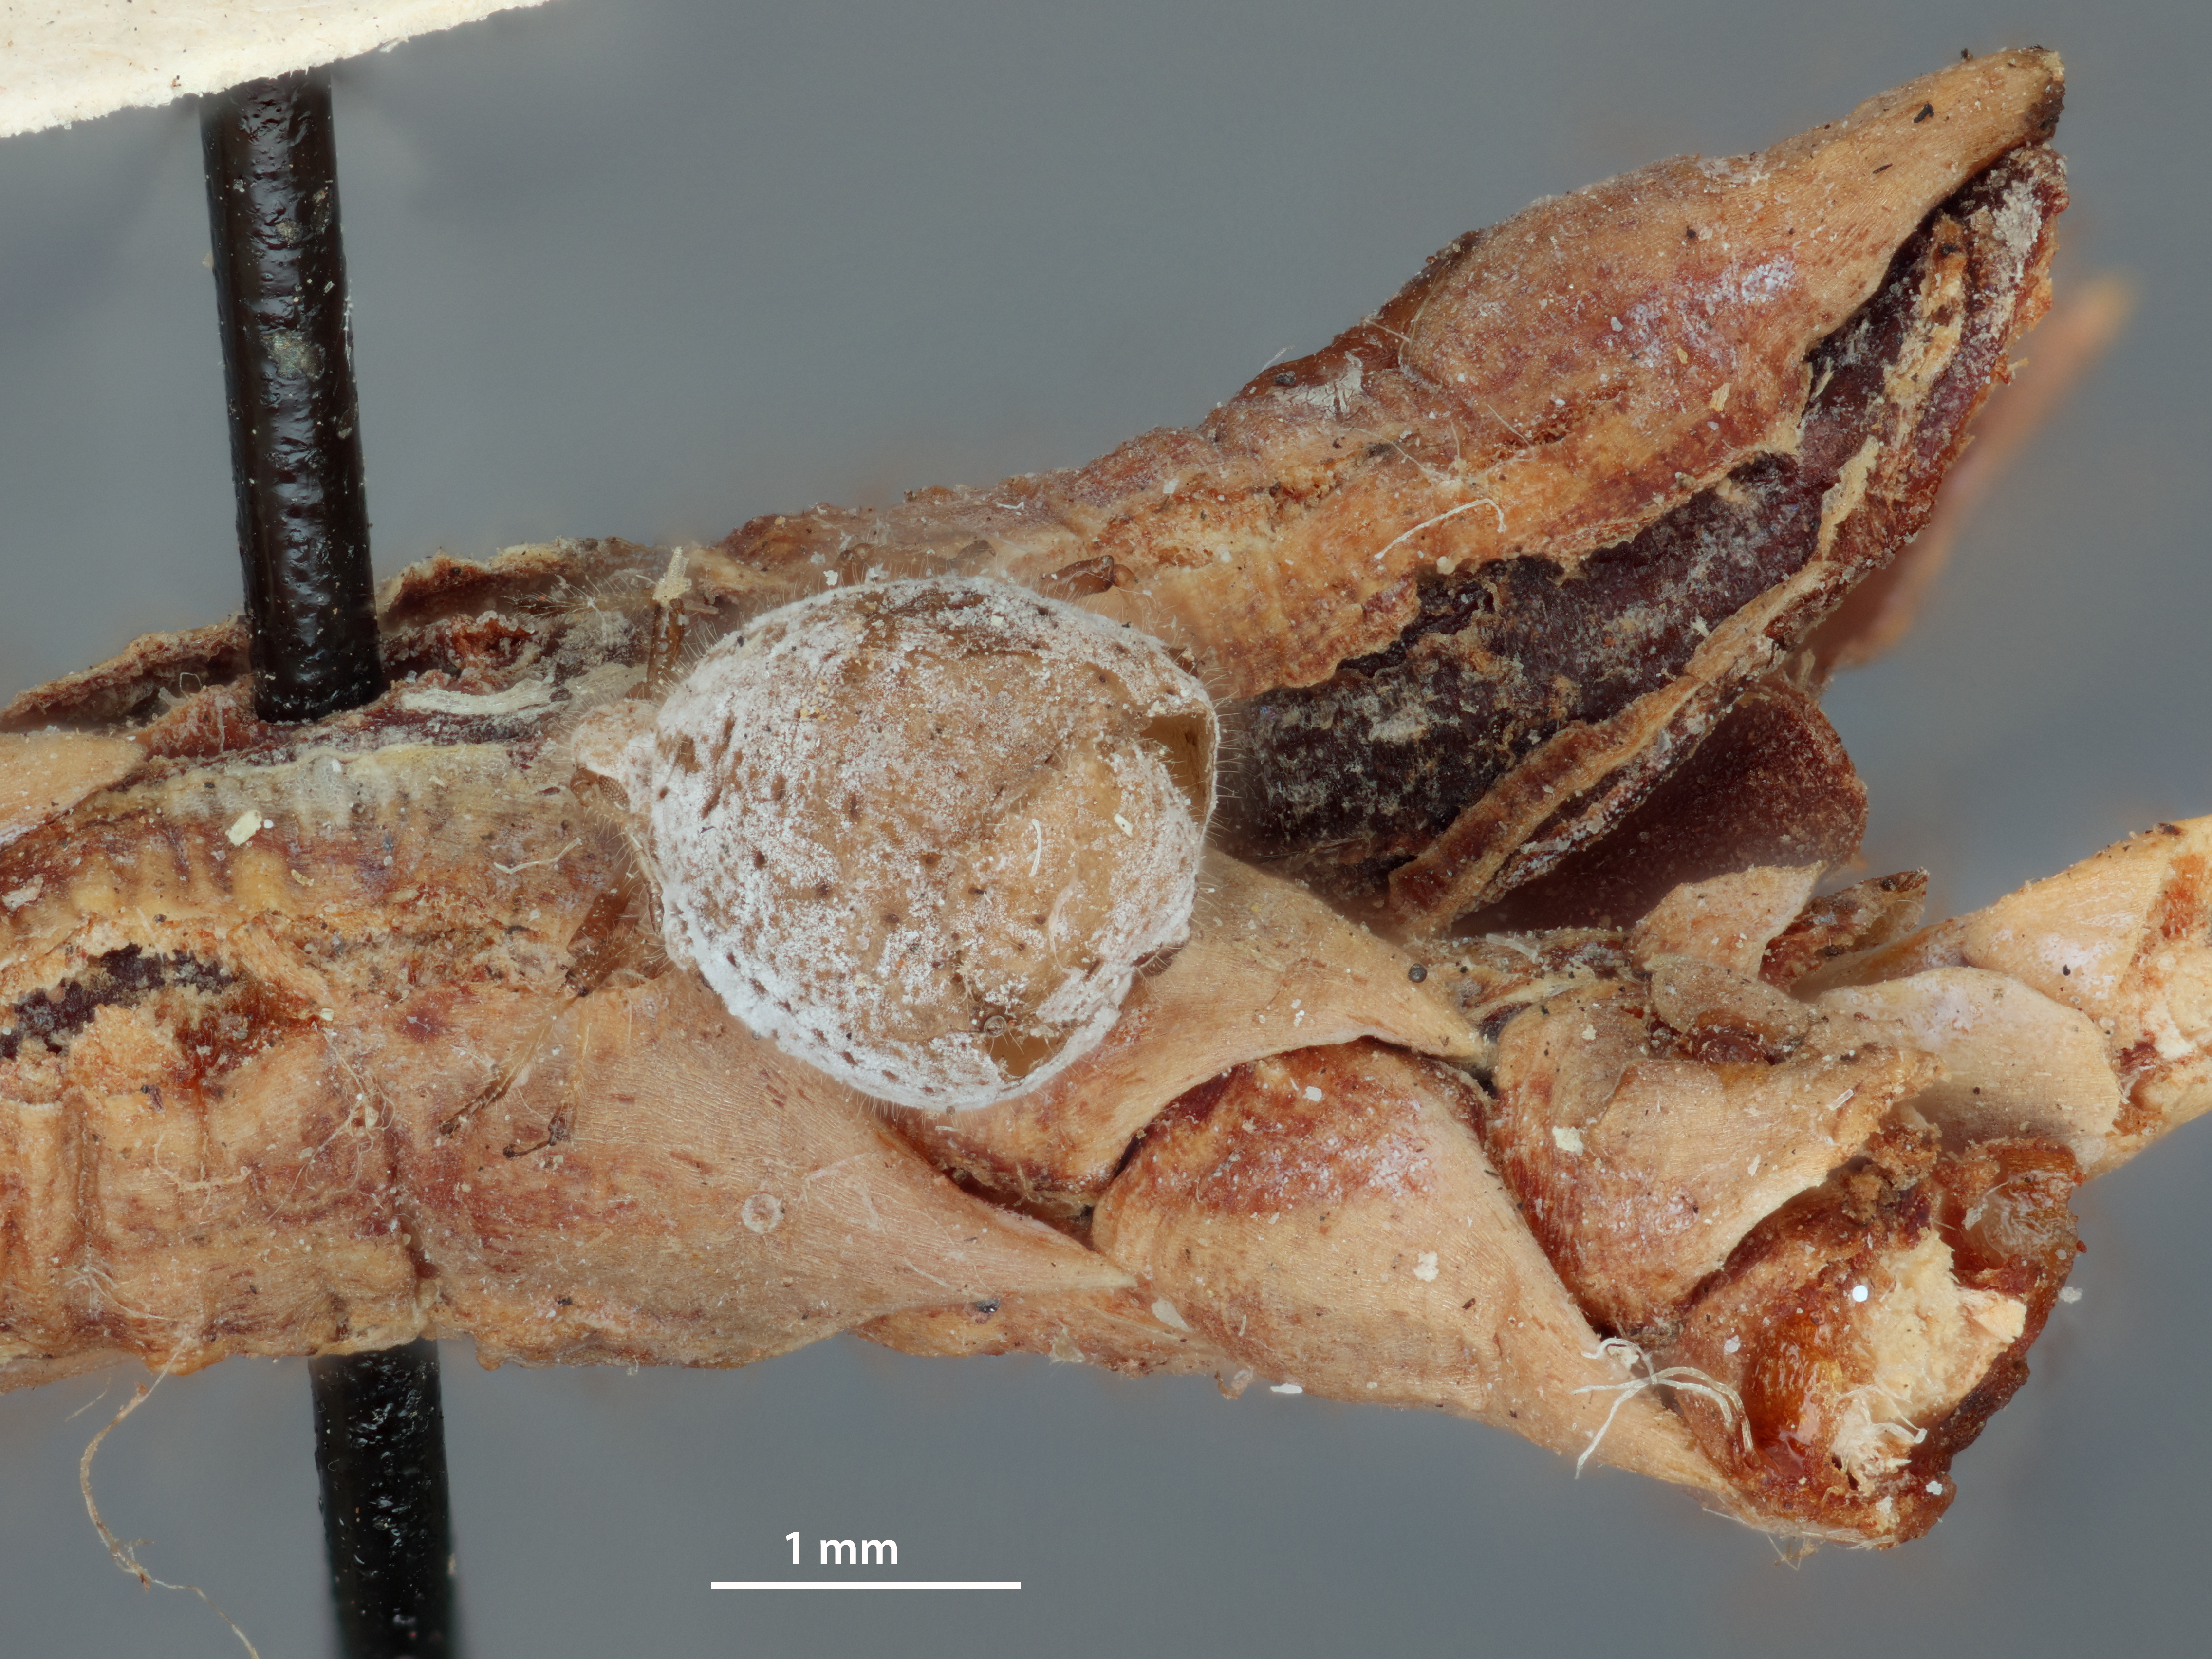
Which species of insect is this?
Aphidius gillettei
